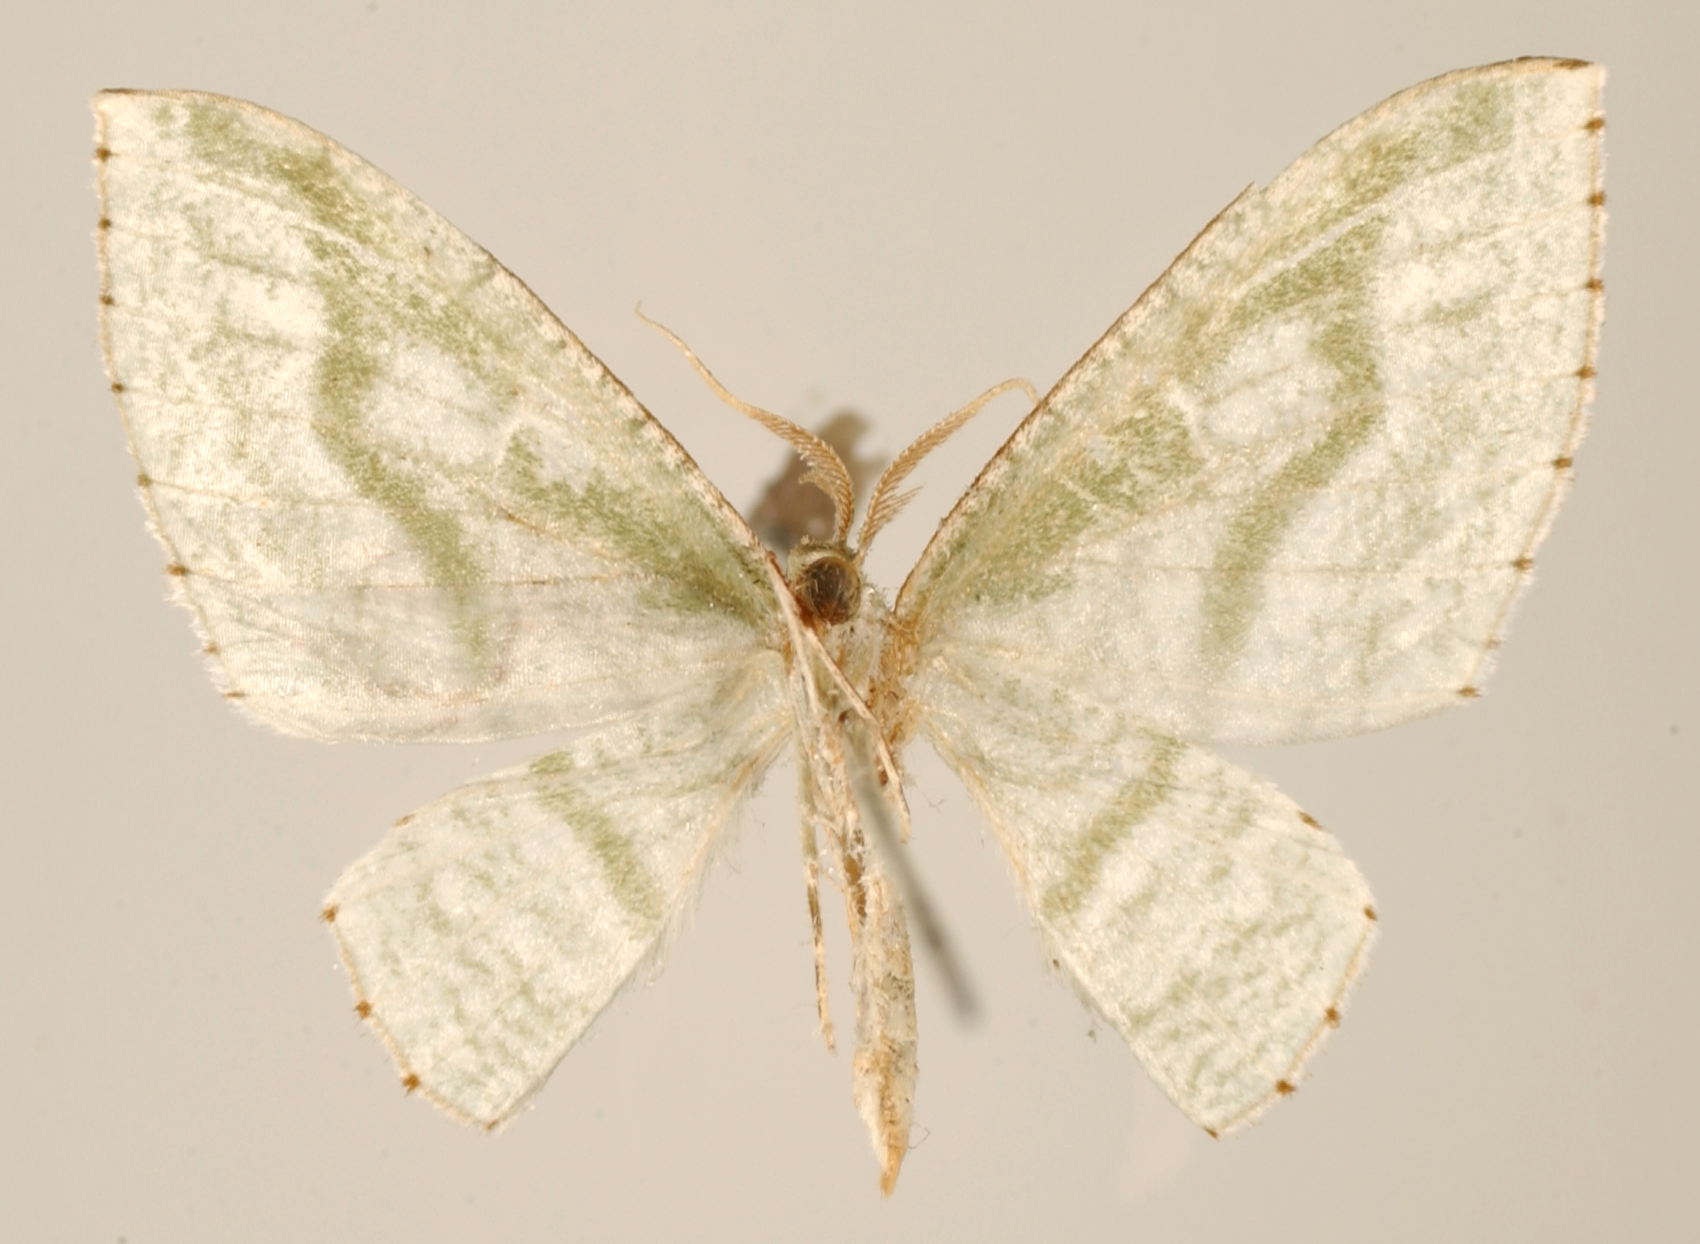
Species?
Dyspteris vecinaria
